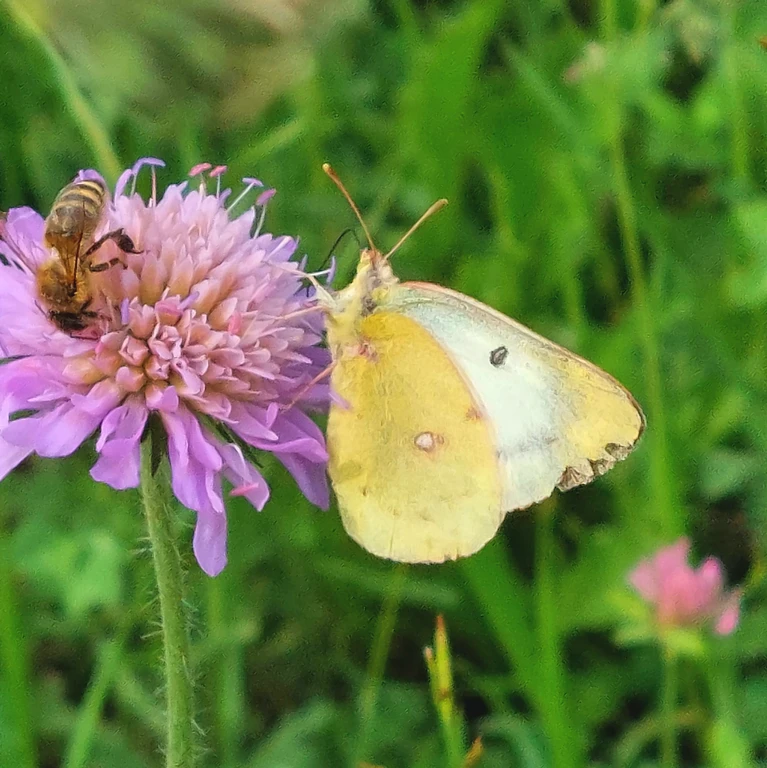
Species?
Colias hyale/alfacariensis
